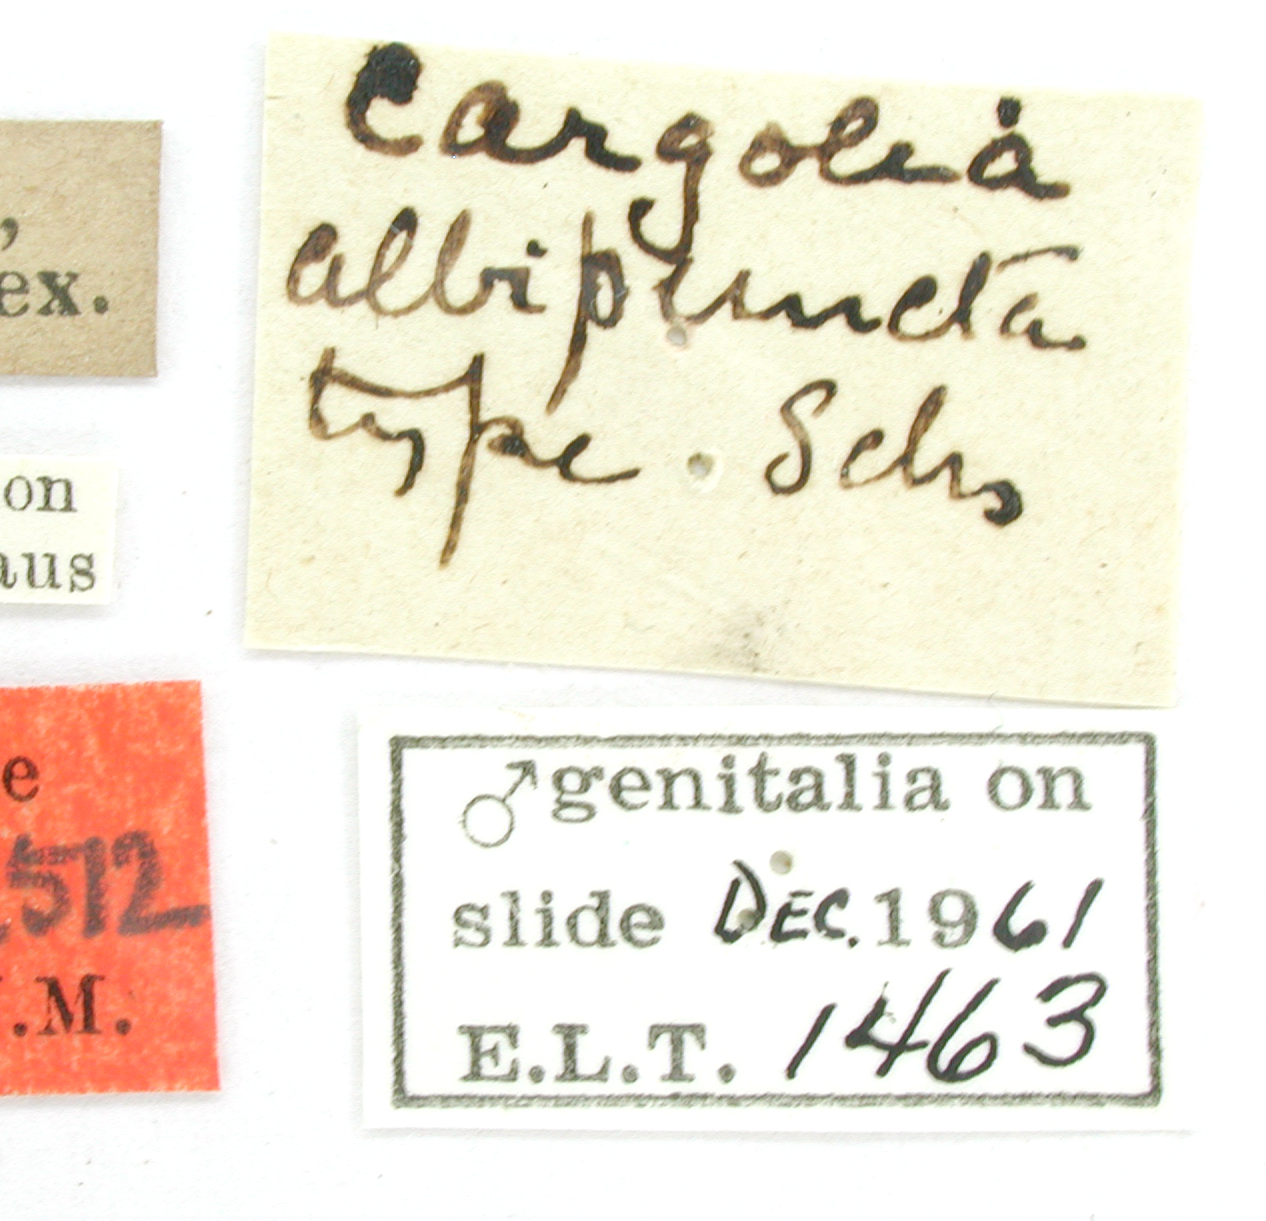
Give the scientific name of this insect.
Cargolia albipuncta
